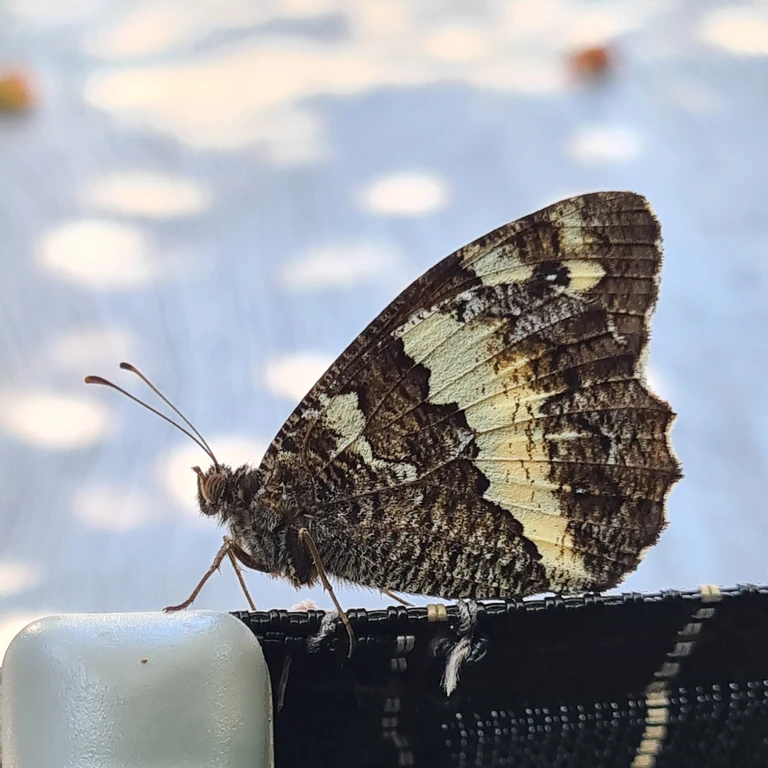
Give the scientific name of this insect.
Brintesia circe
